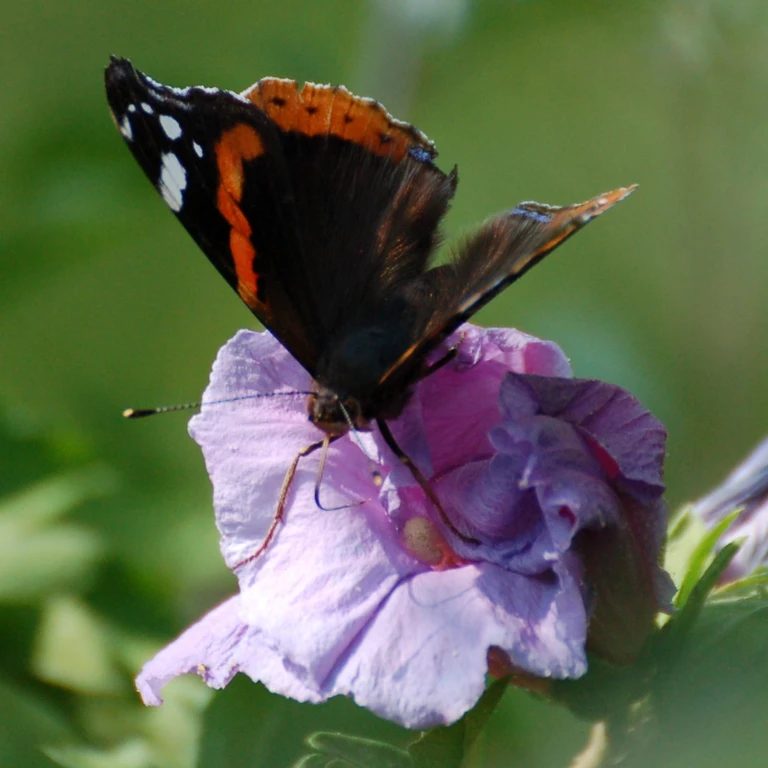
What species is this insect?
Vanessa atalanta
